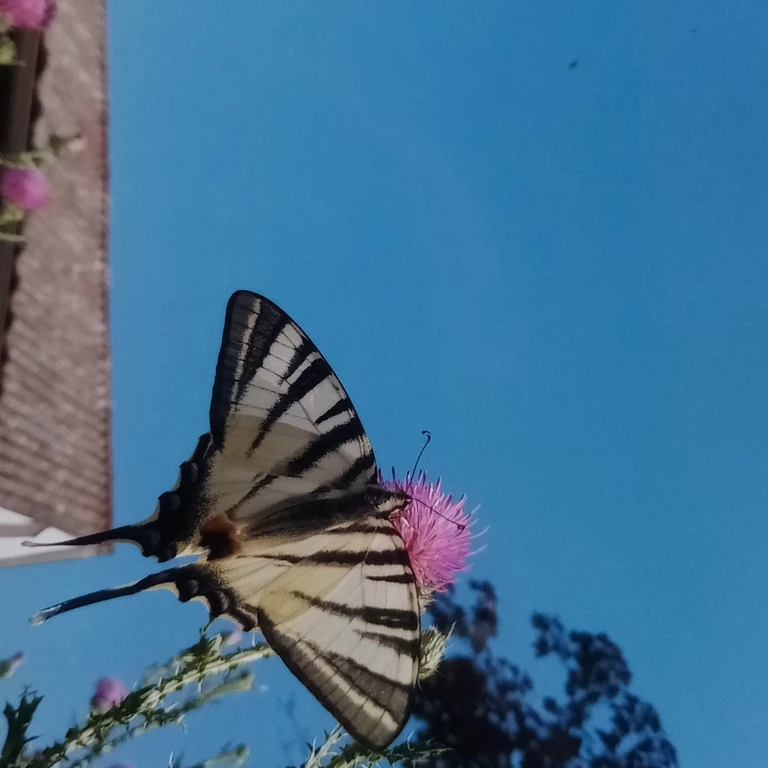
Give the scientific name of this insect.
Iphiclides podalirius
